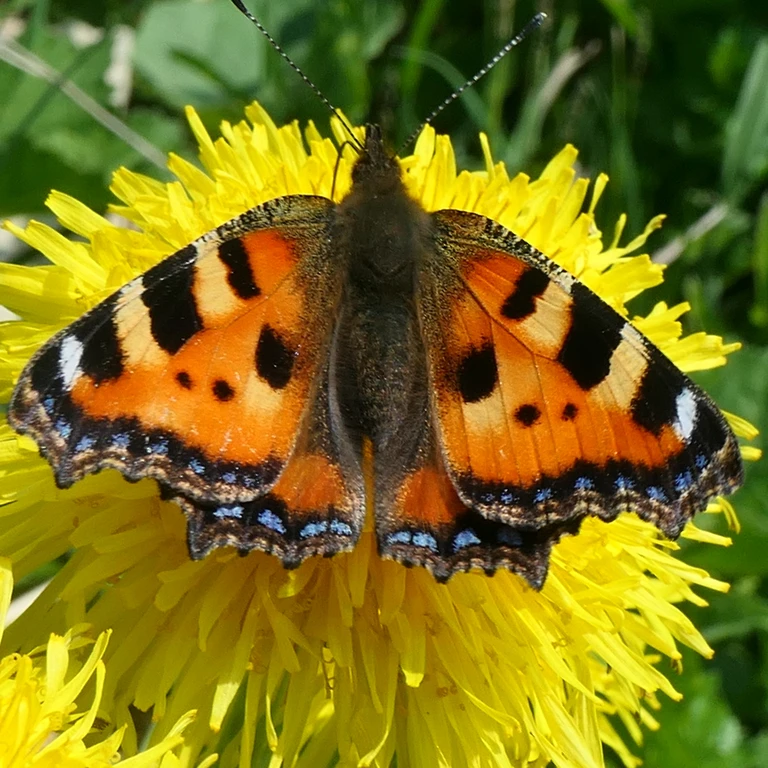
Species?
Aglais urticae
